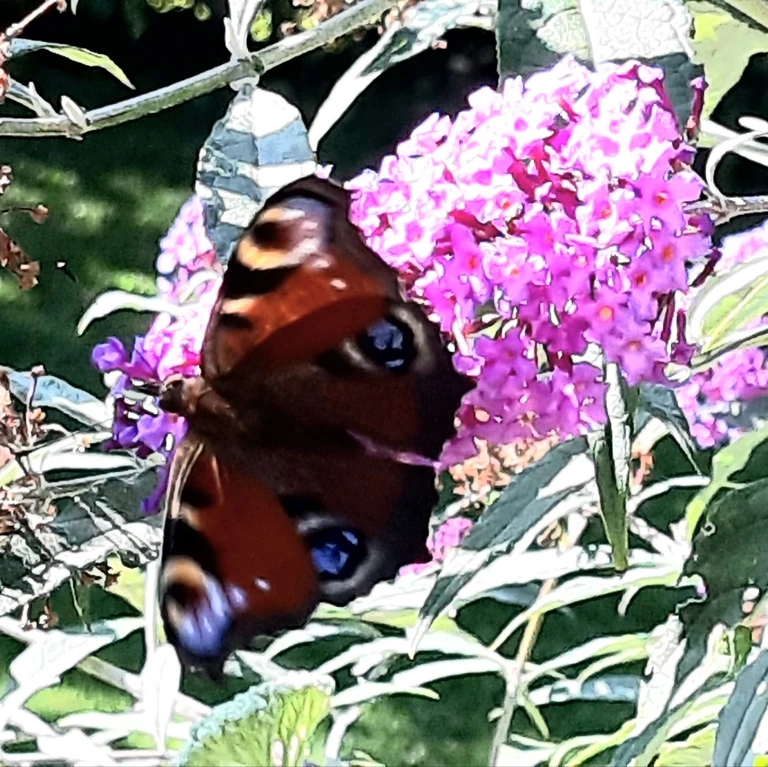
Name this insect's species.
Aglais io
